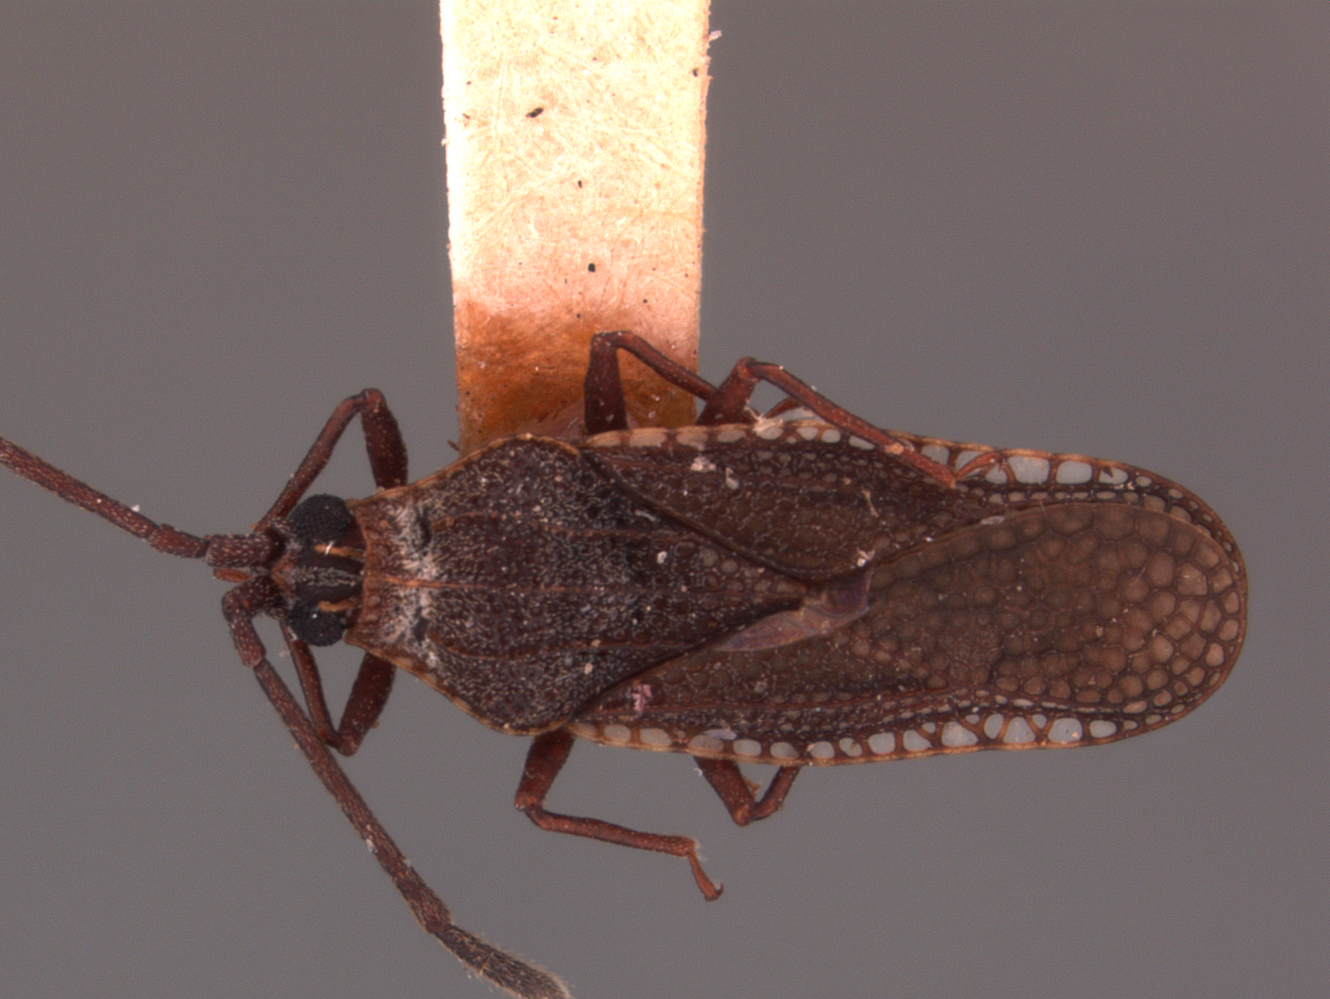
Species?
Paracopium philippienesis
